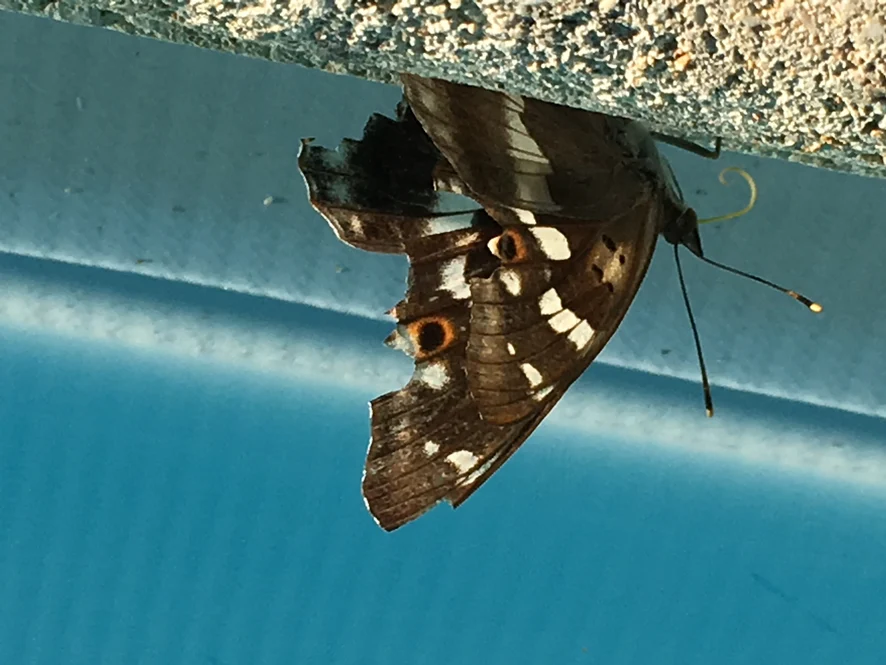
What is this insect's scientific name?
Apatura ilia
